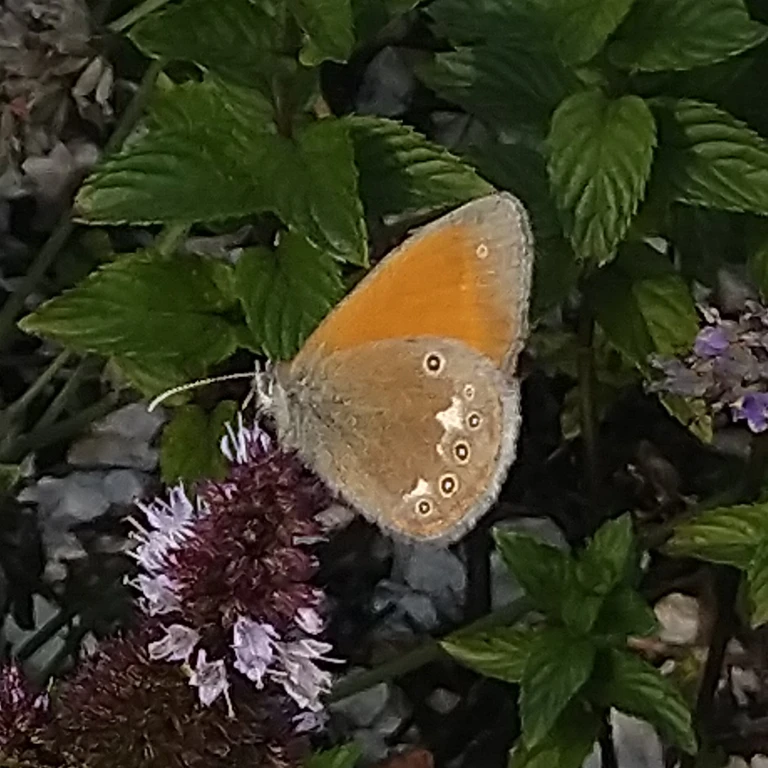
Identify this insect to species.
Coenonympha glycerion (also Coenonympha iphis)
